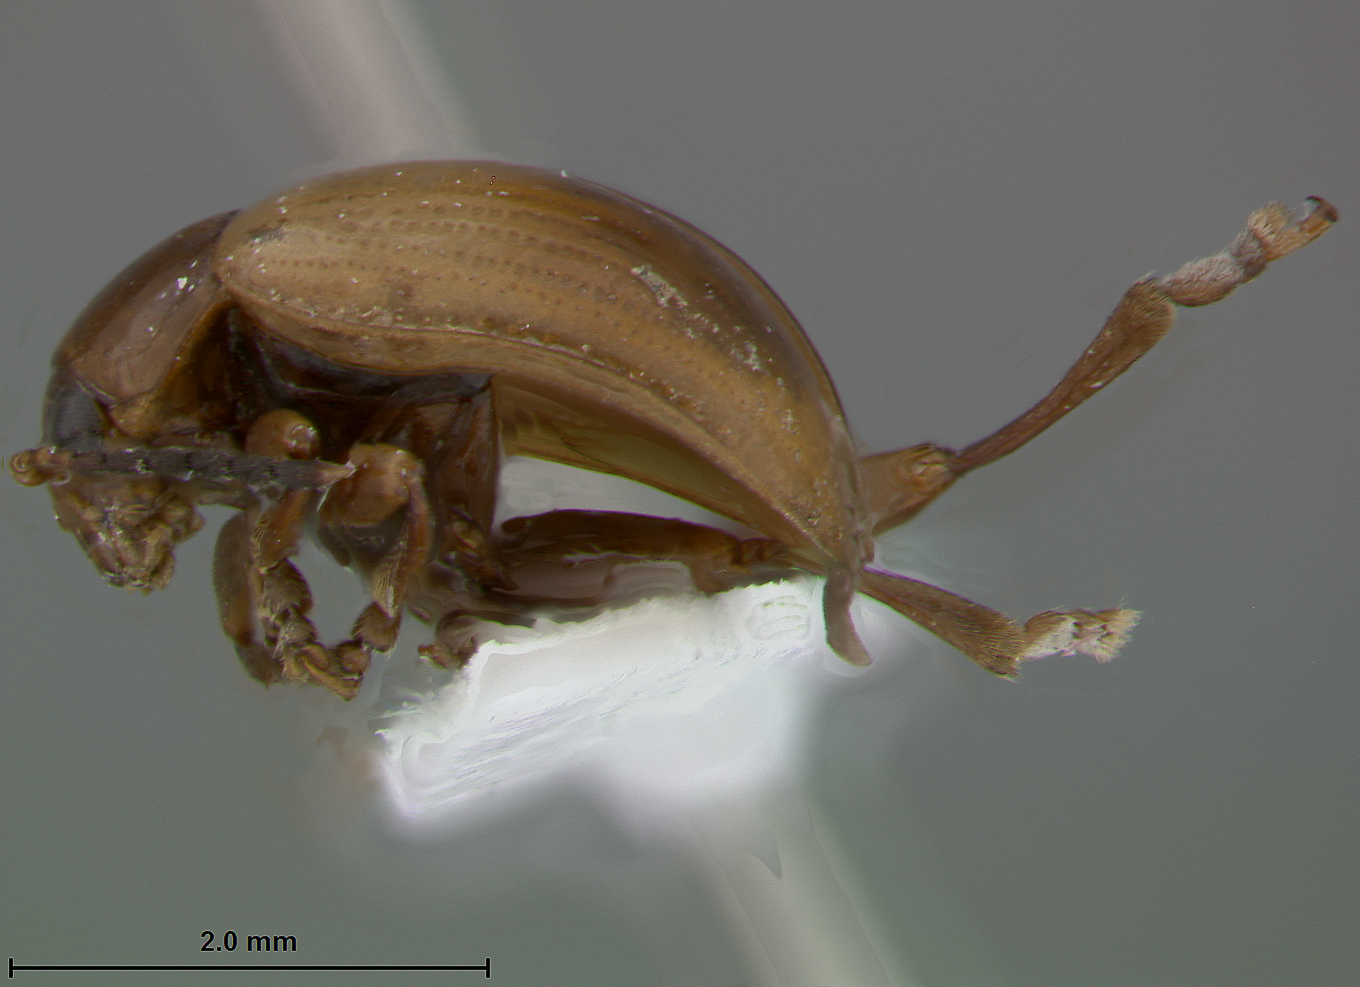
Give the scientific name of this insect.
Phaelota schereri
